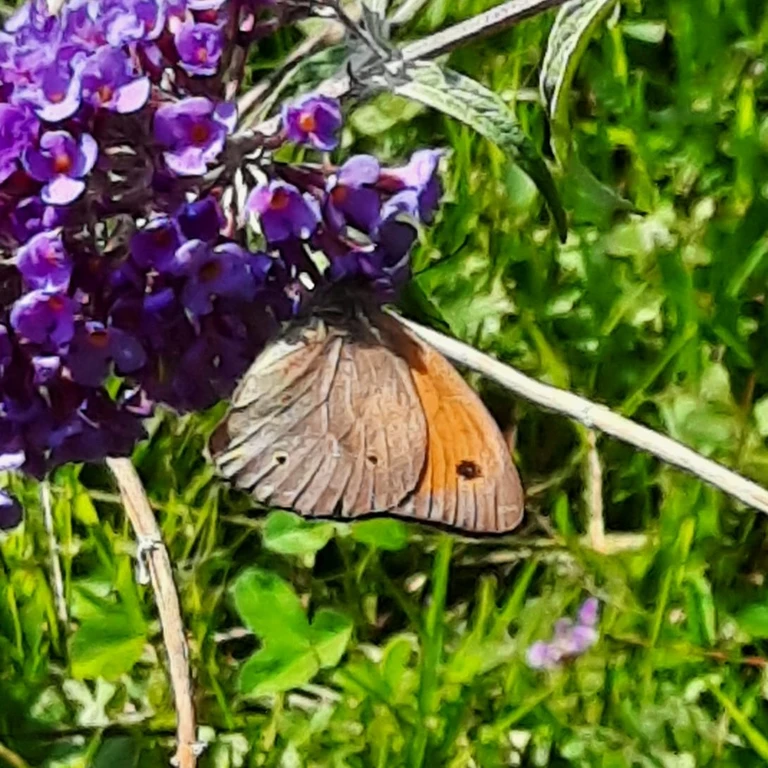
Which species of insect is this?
Maniola jurtina
